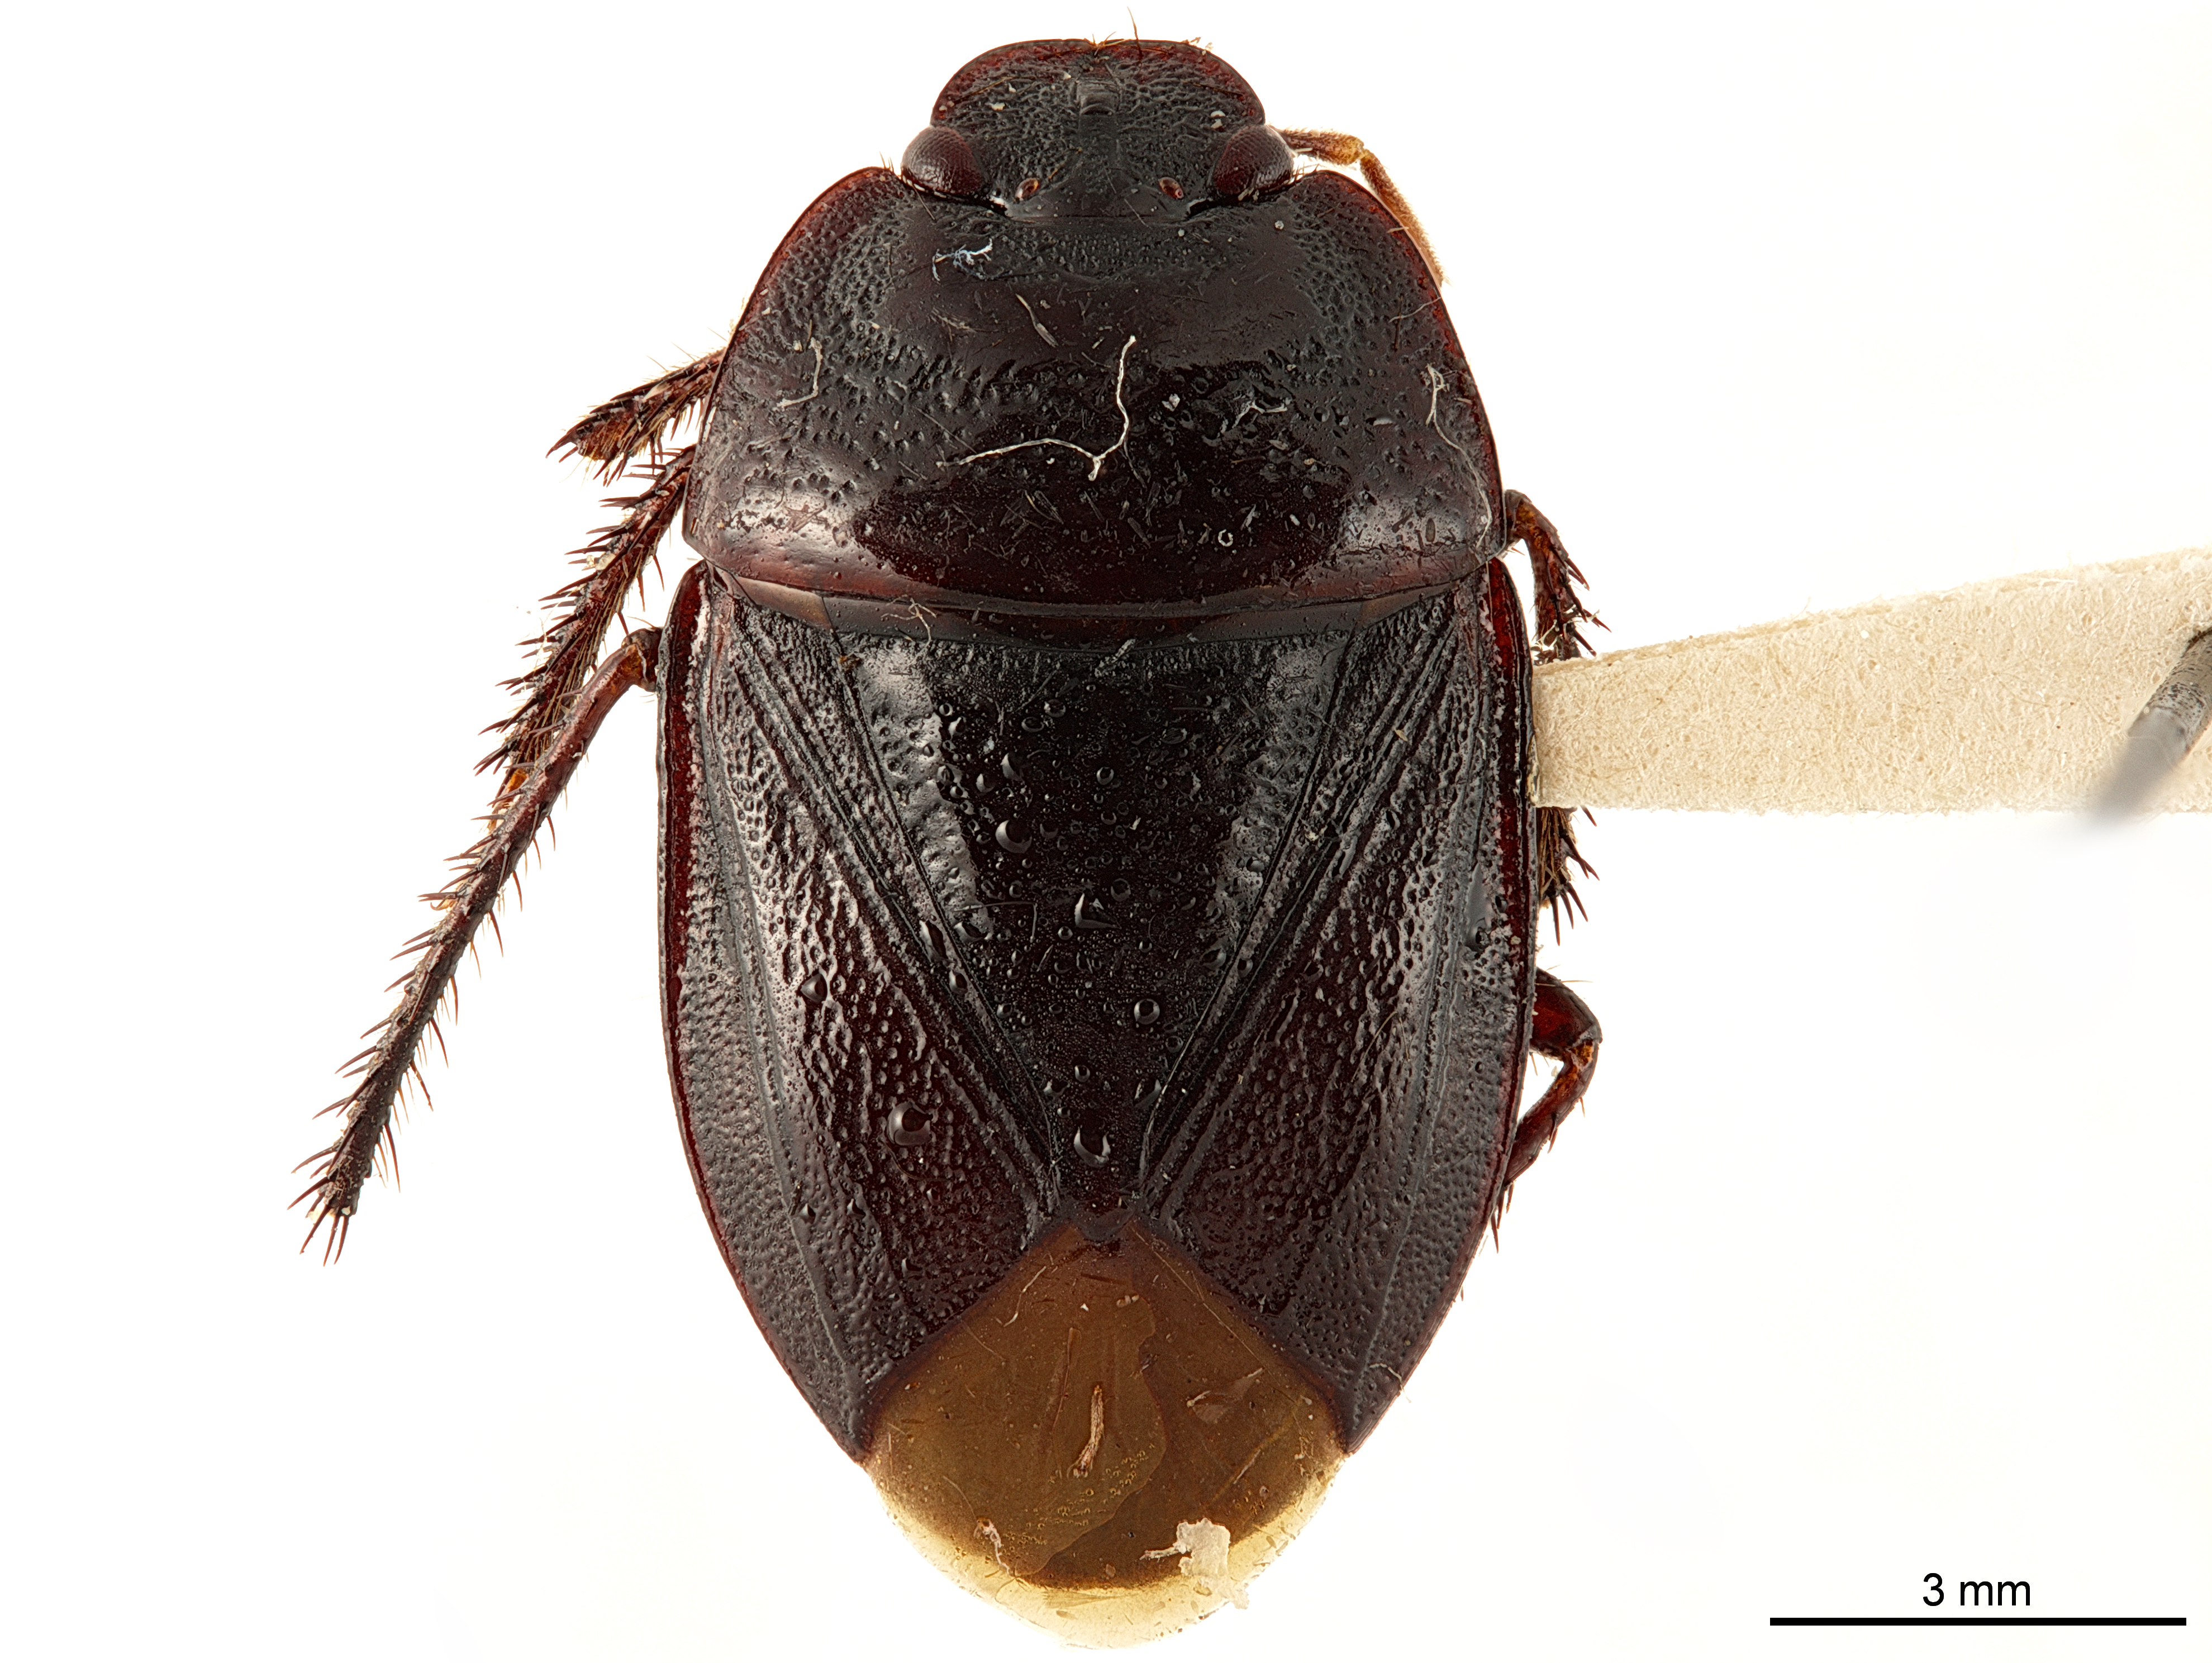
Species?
Pseudonalips cribratus
